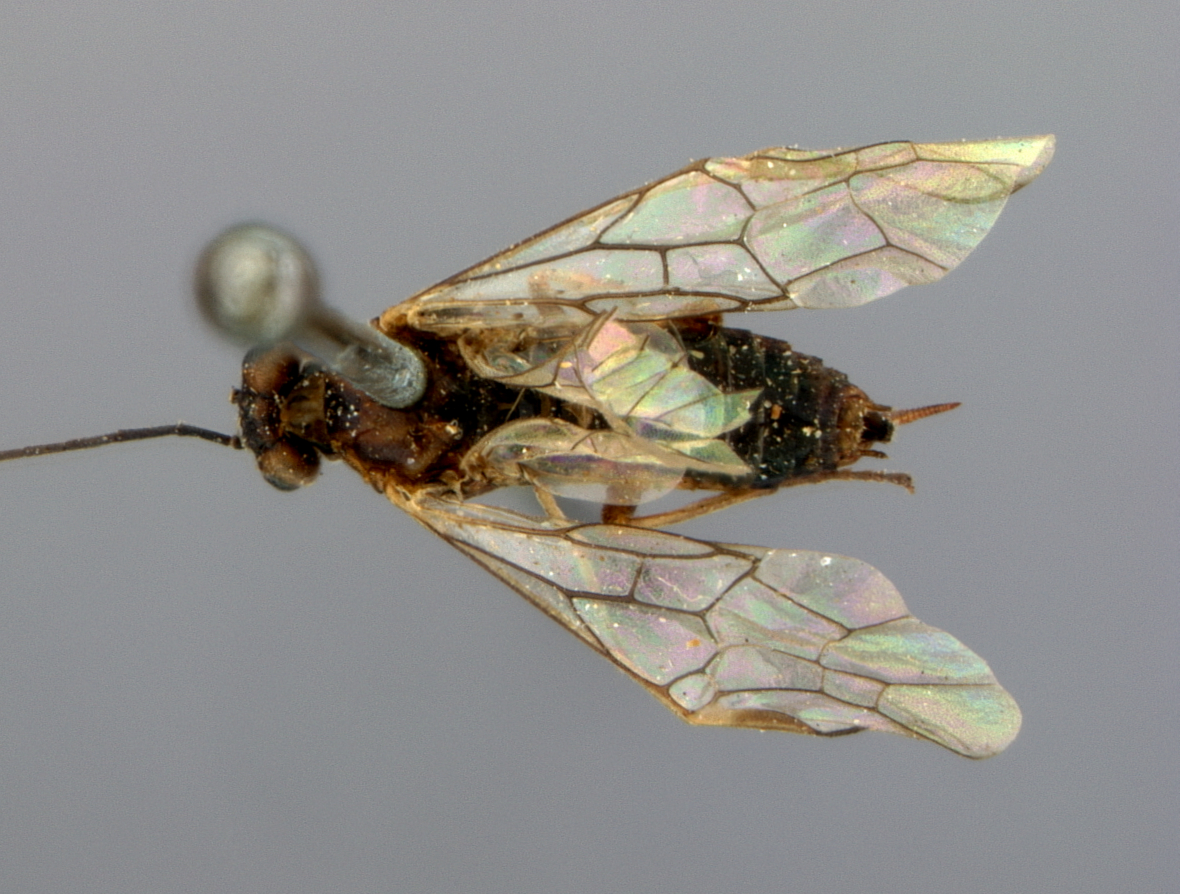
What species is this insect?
Pontania kukakiana
